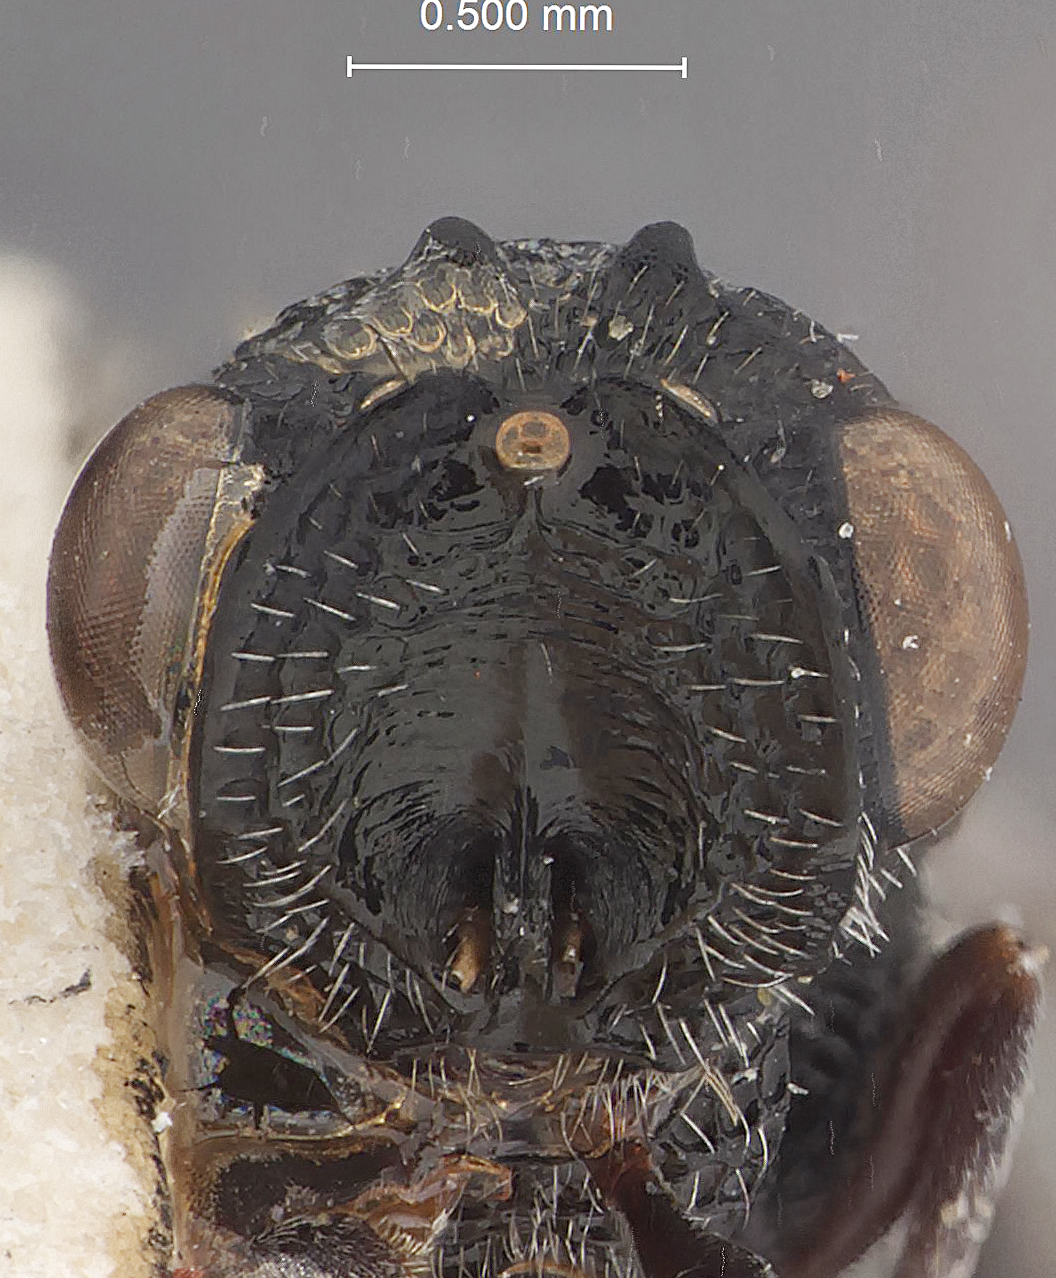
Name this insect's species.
Sabatius ater
